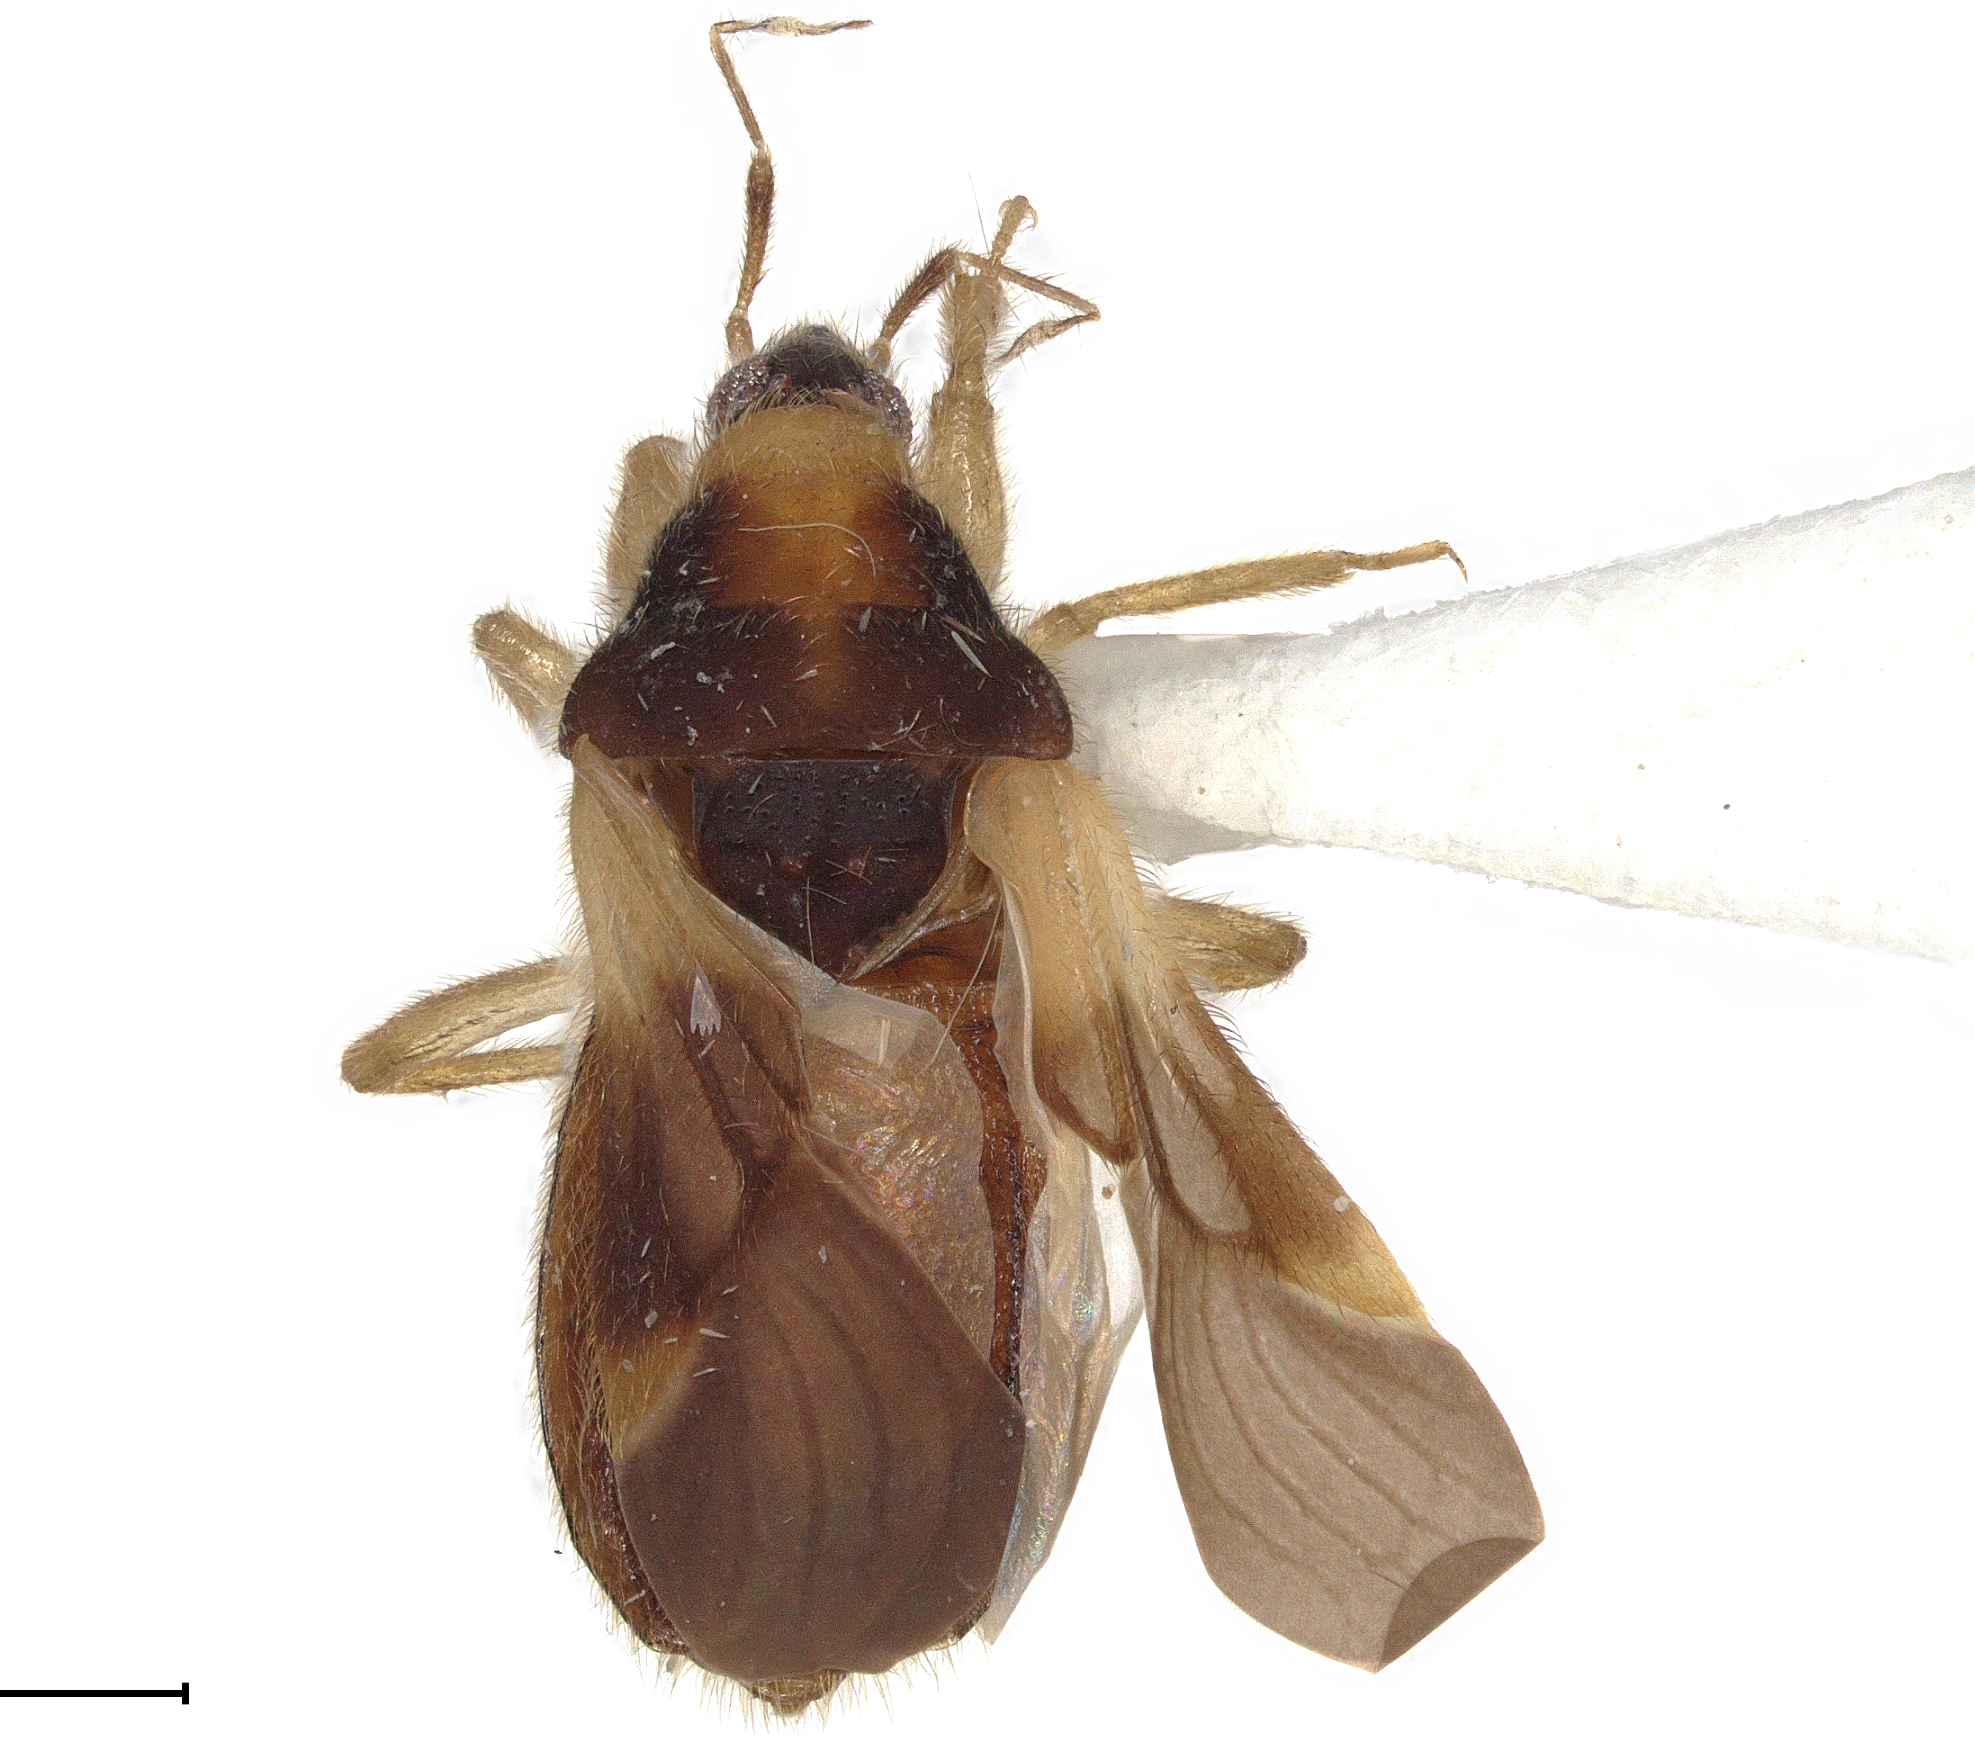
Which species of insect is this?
Phorticus variegatus
